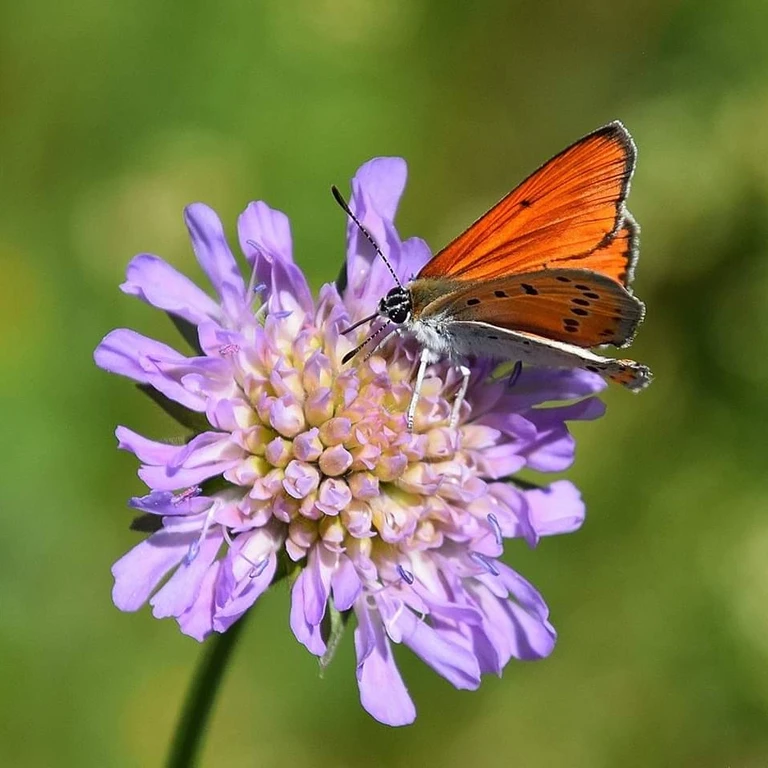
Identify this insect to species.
Lycaena dispar
